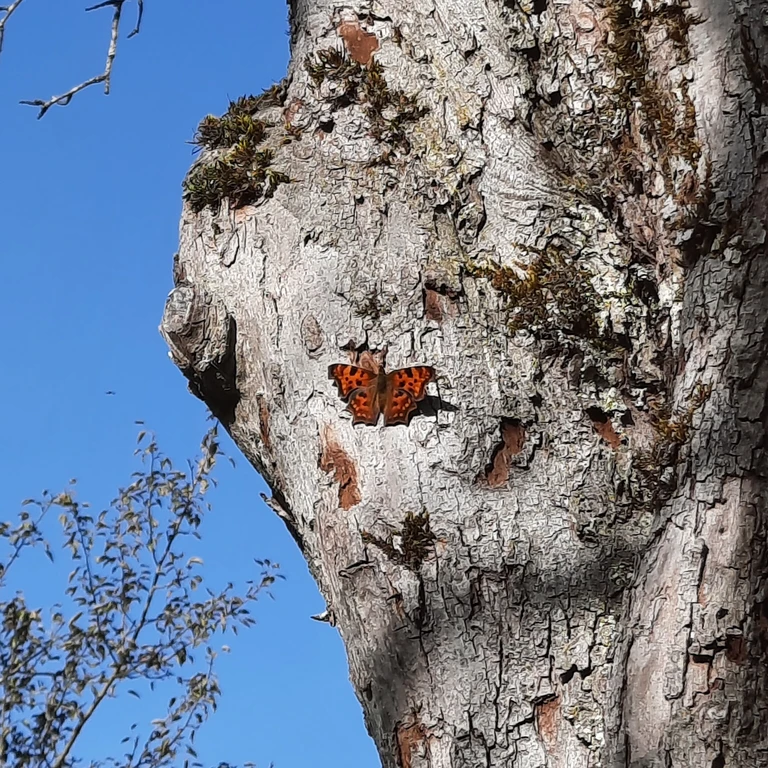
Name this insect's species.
Polygonia c-album
